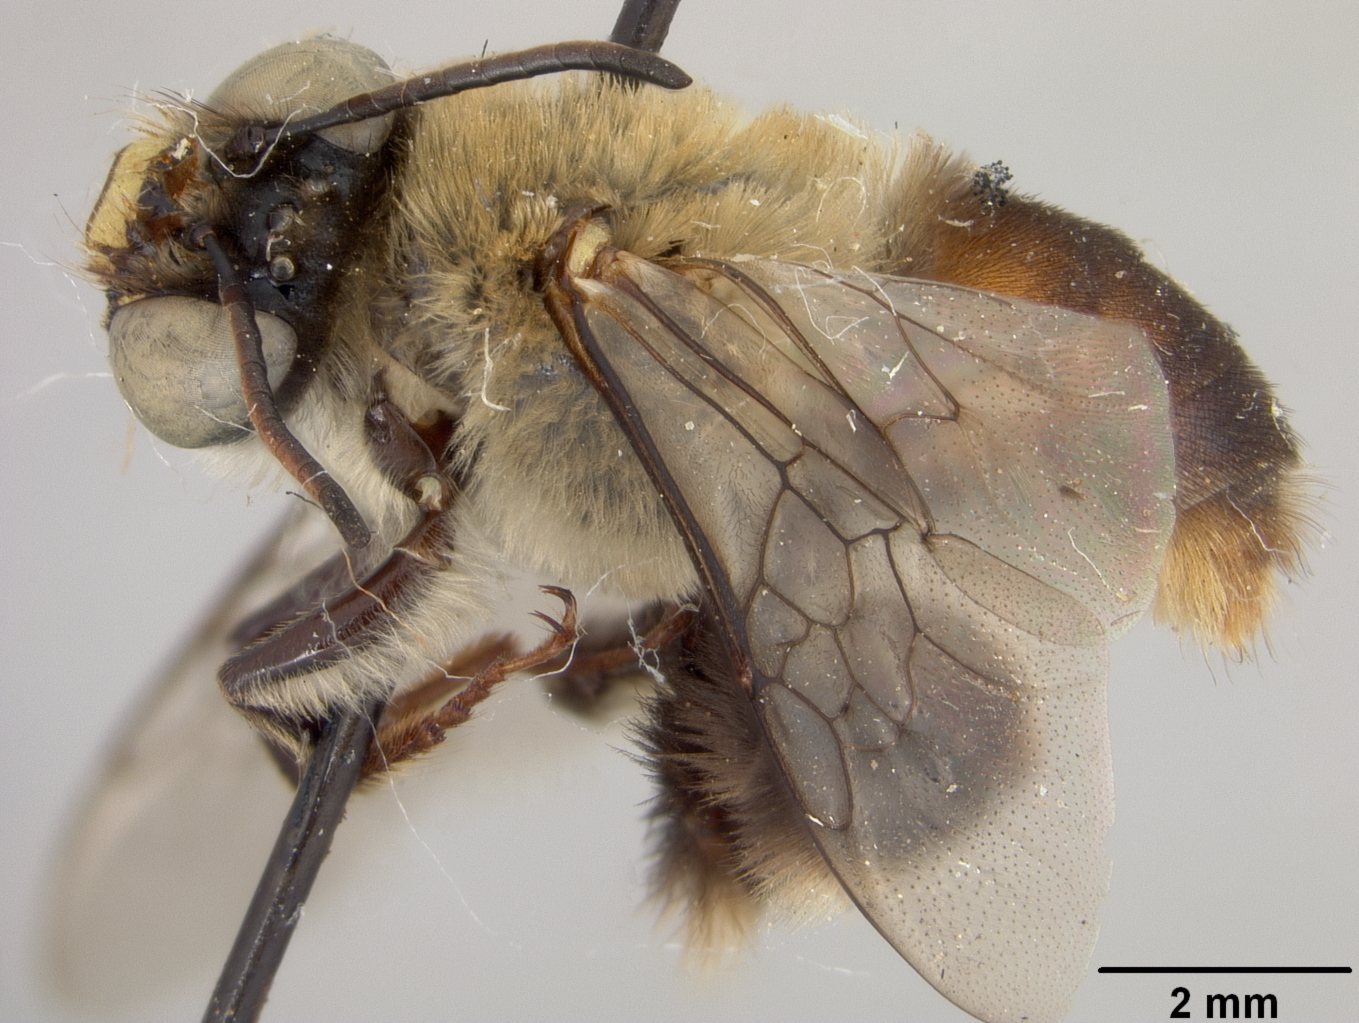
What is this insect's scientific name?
Centris rufomaculata
